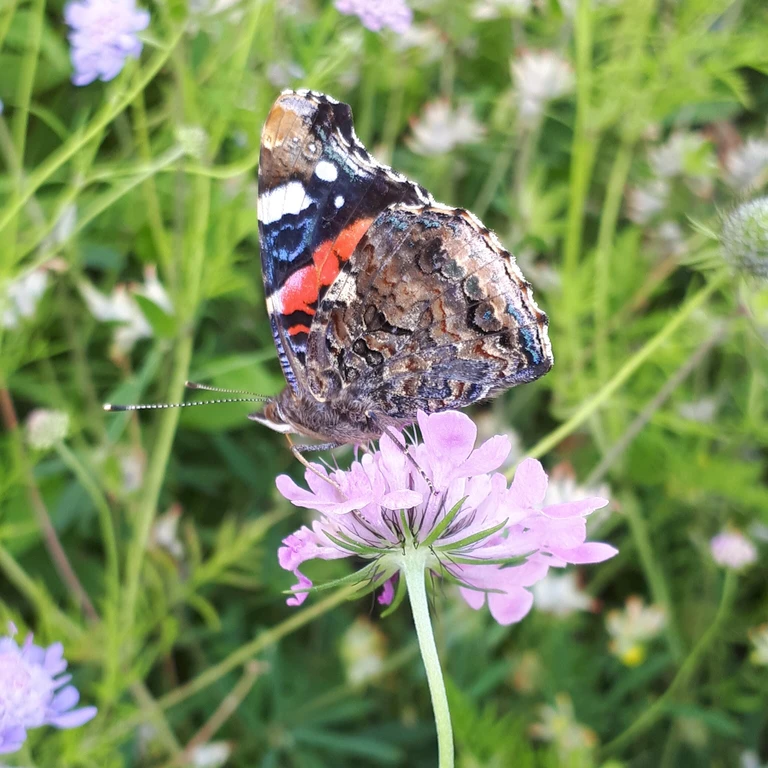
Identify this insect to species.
Vanessa atalanta
